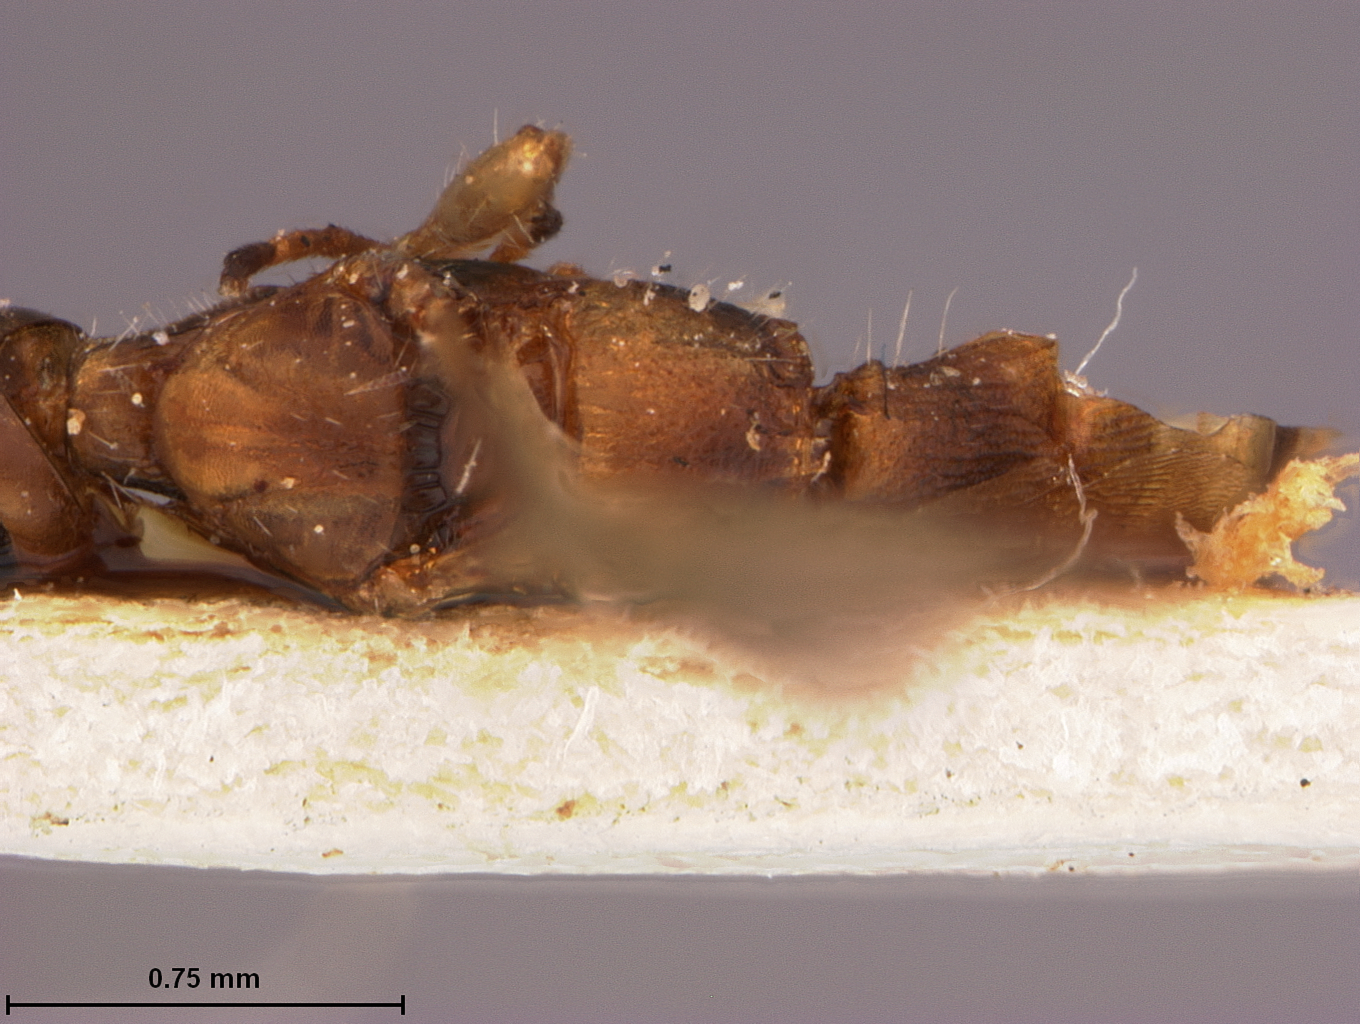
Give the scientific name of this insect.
Heterospilus longicaudus
